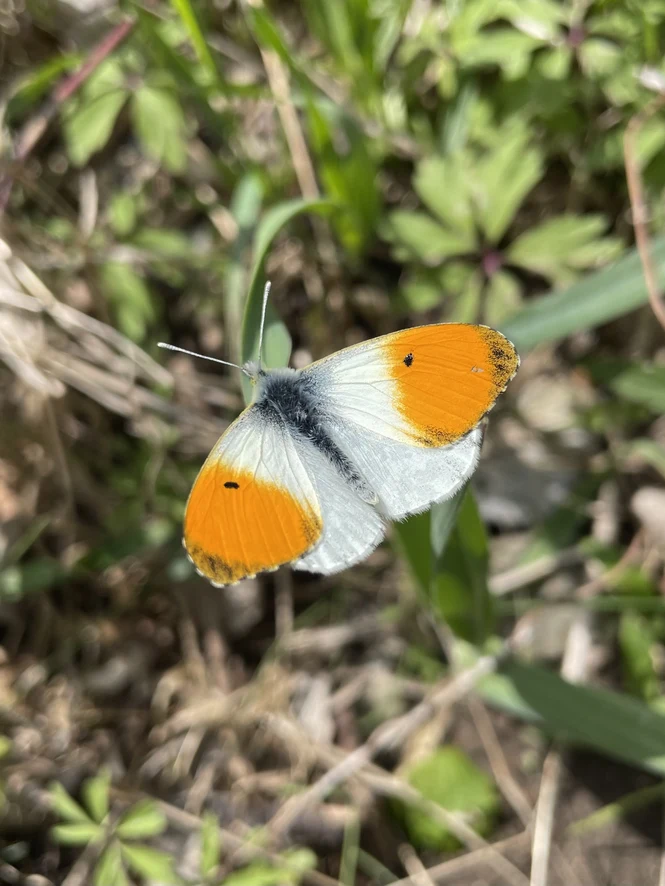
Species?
Anthocharis cardamines
